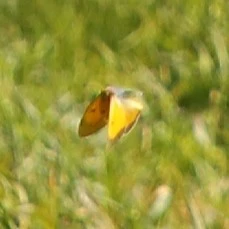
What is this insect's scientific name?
Colias croceus
